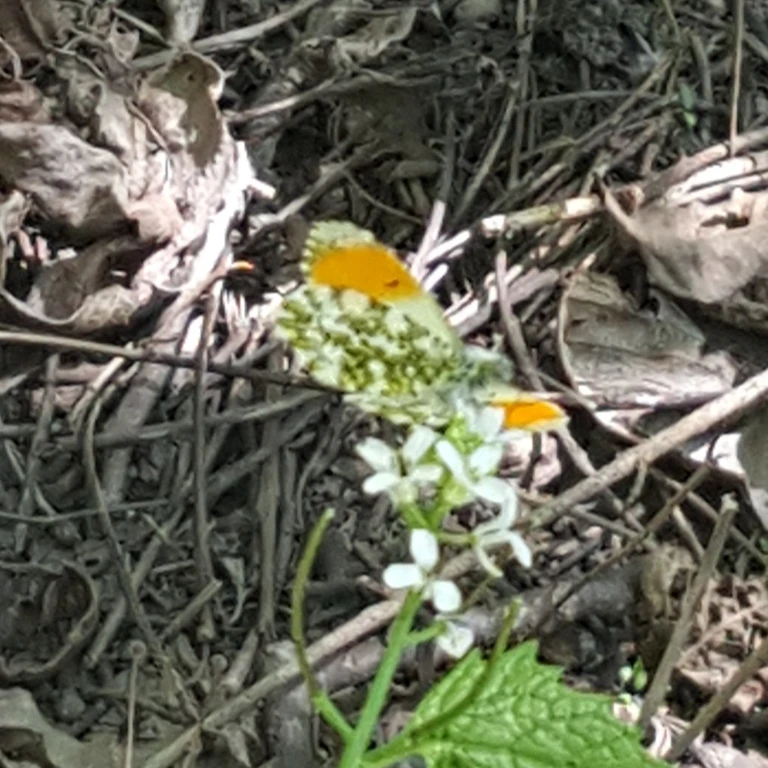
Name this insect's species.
Anthocharis cardamines
